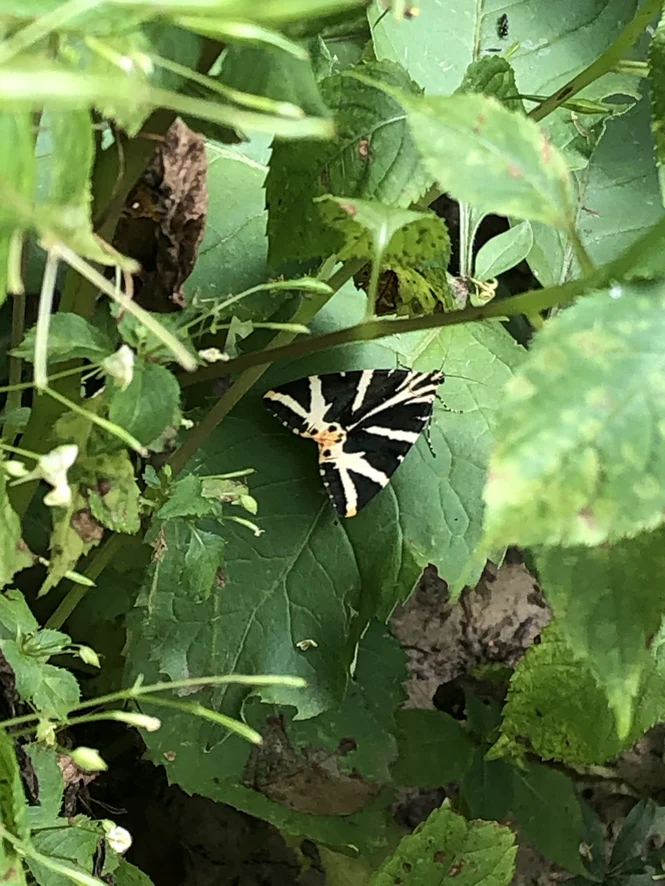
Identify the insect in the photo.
Euplagia quadripunctaria
